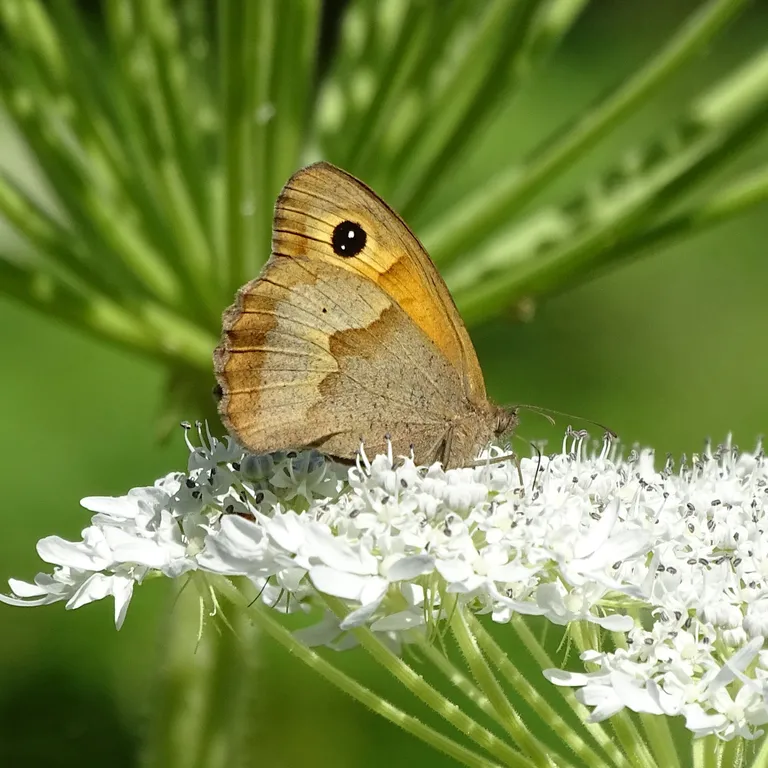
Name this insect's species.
Maniola jurtina
